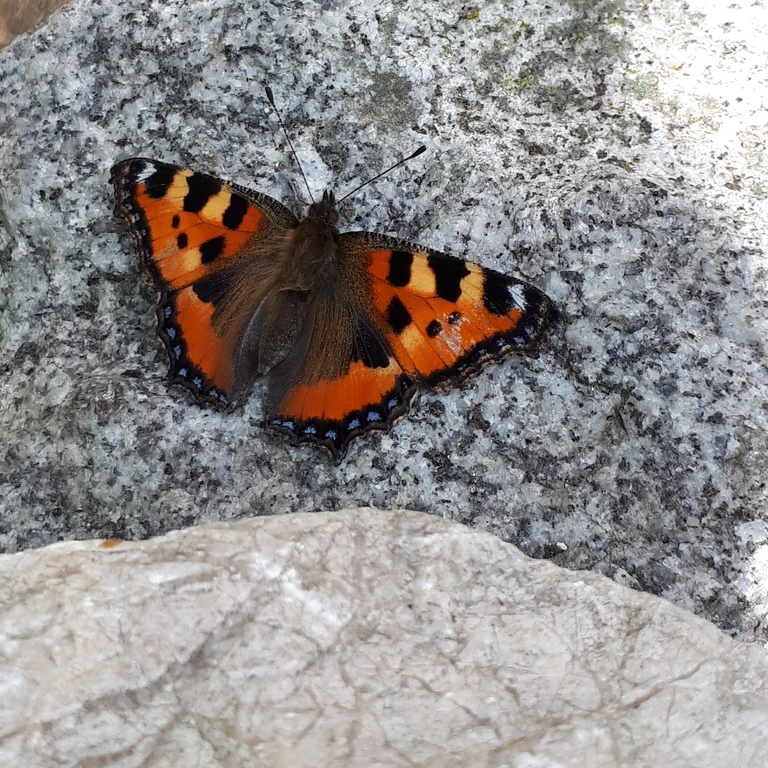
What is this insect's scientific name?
Aglais urticae
